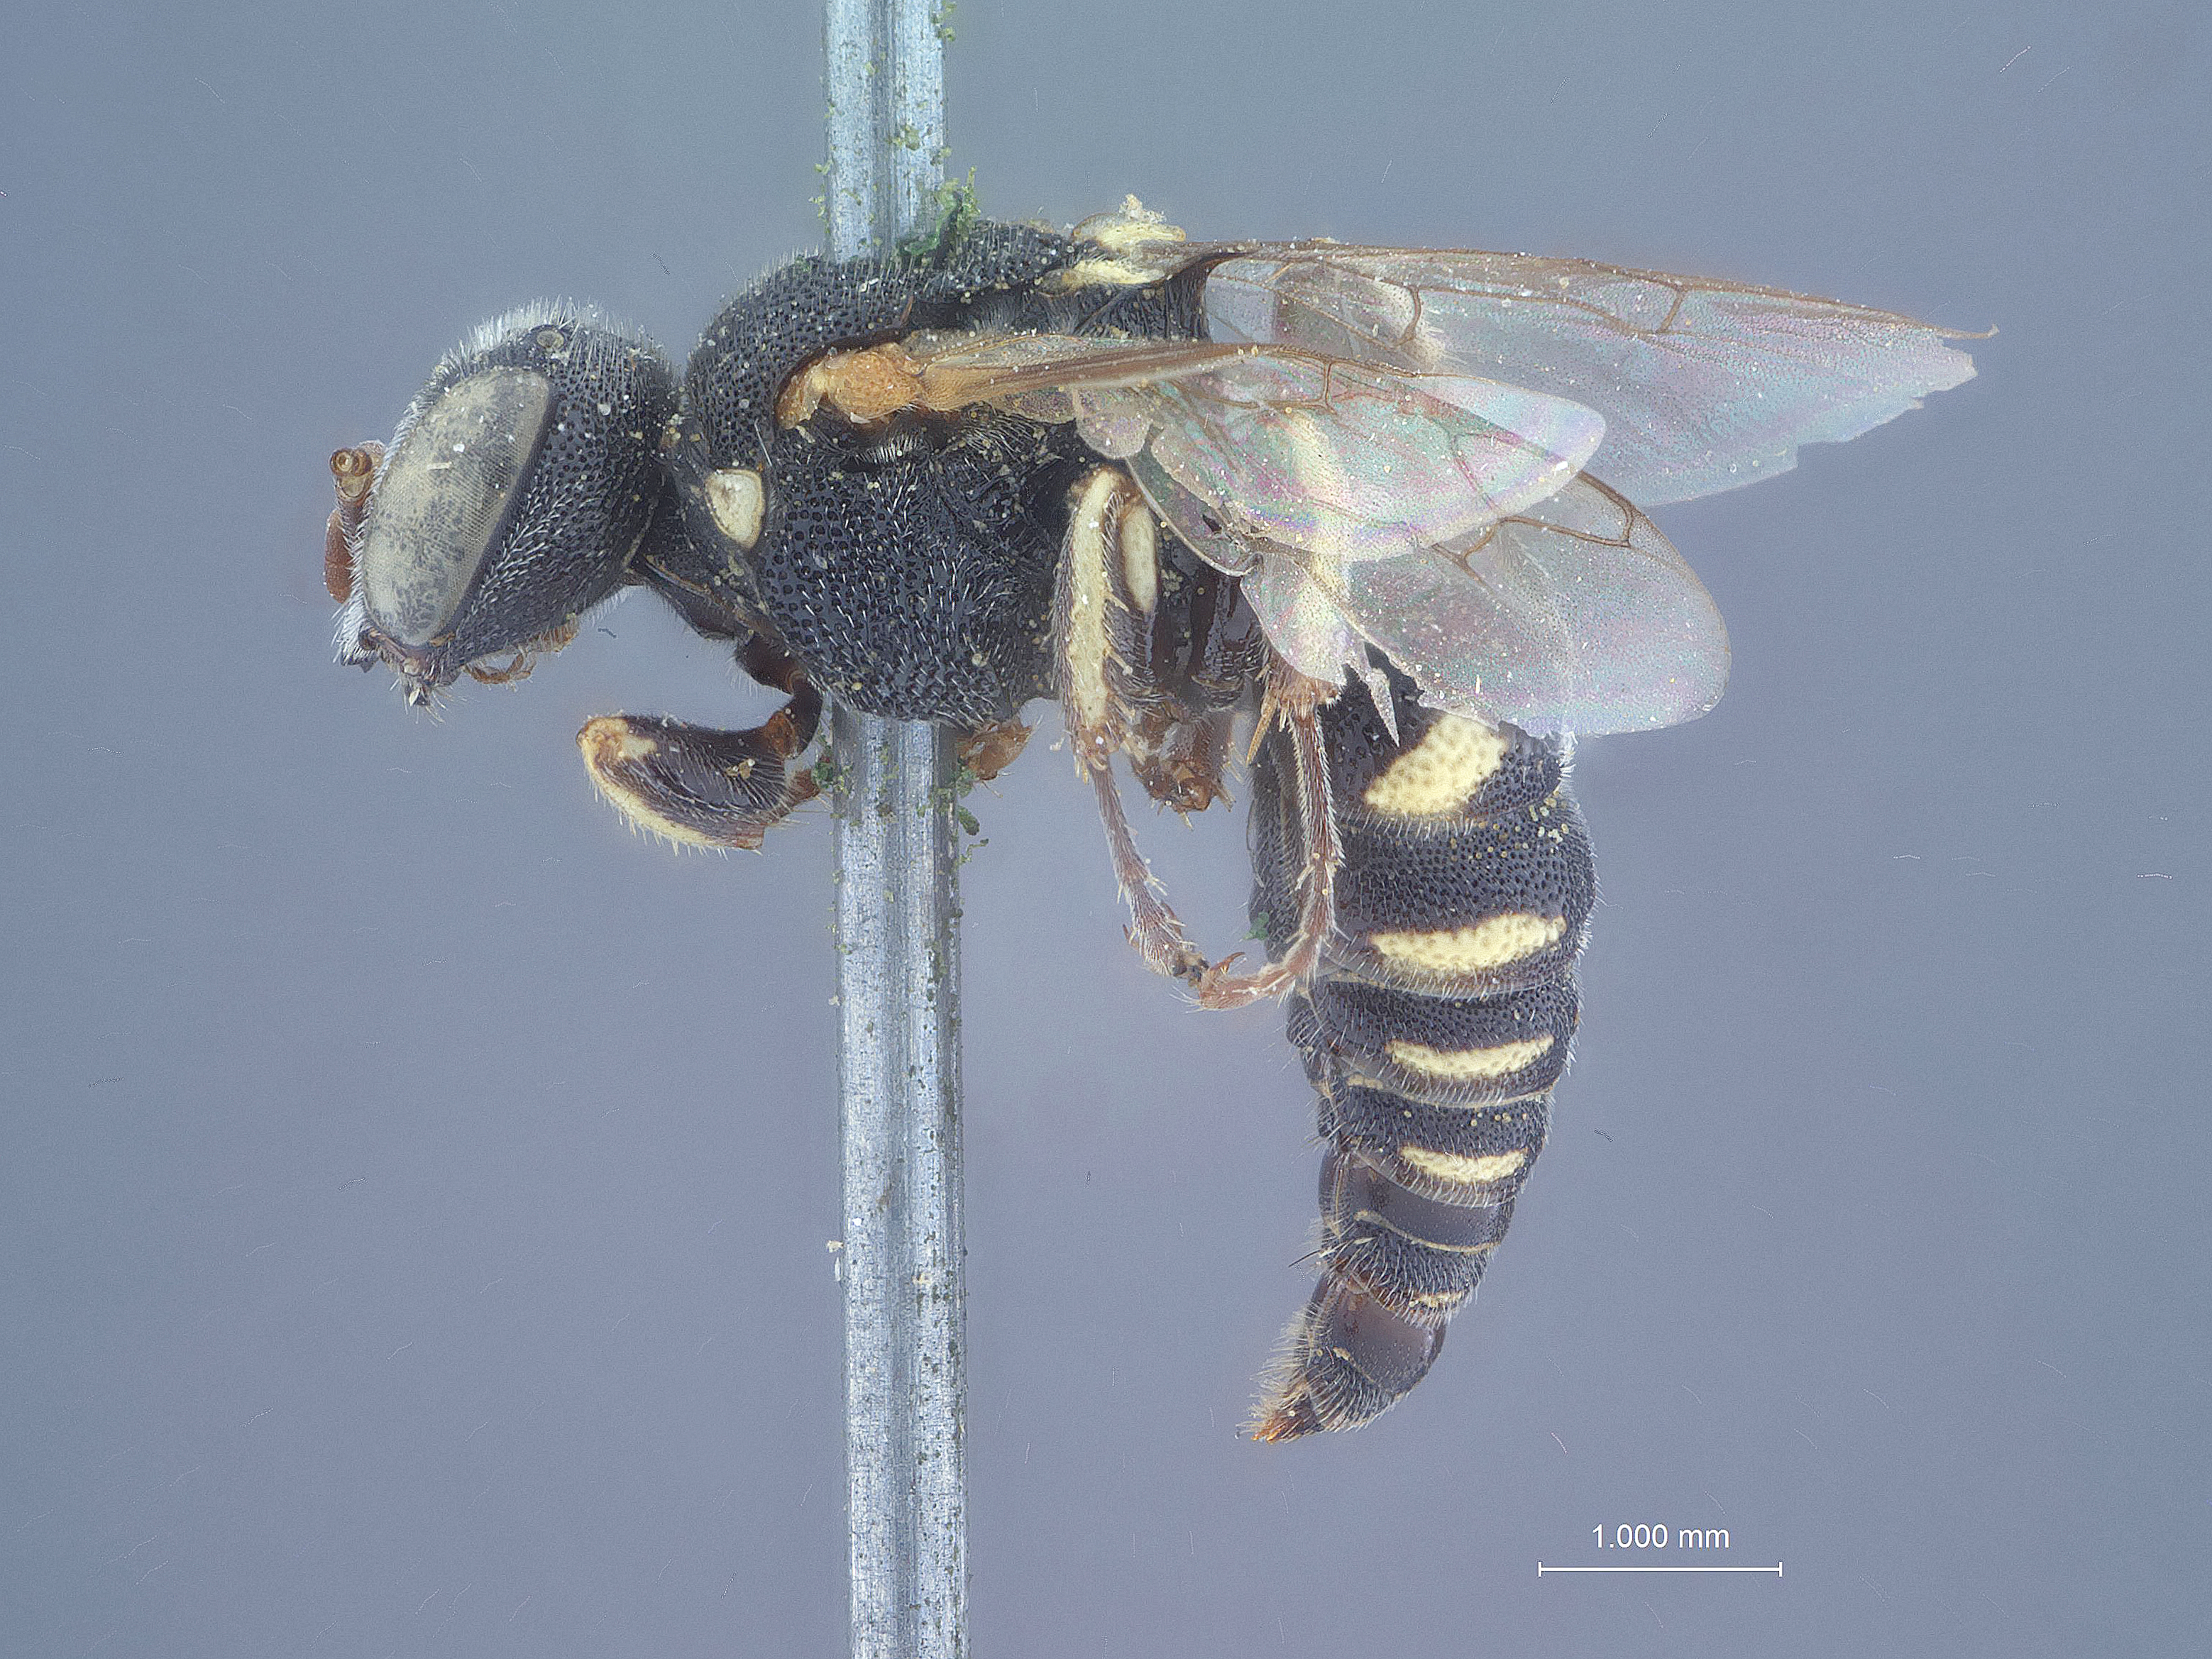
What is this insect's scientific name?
Oxybelus rejectus
